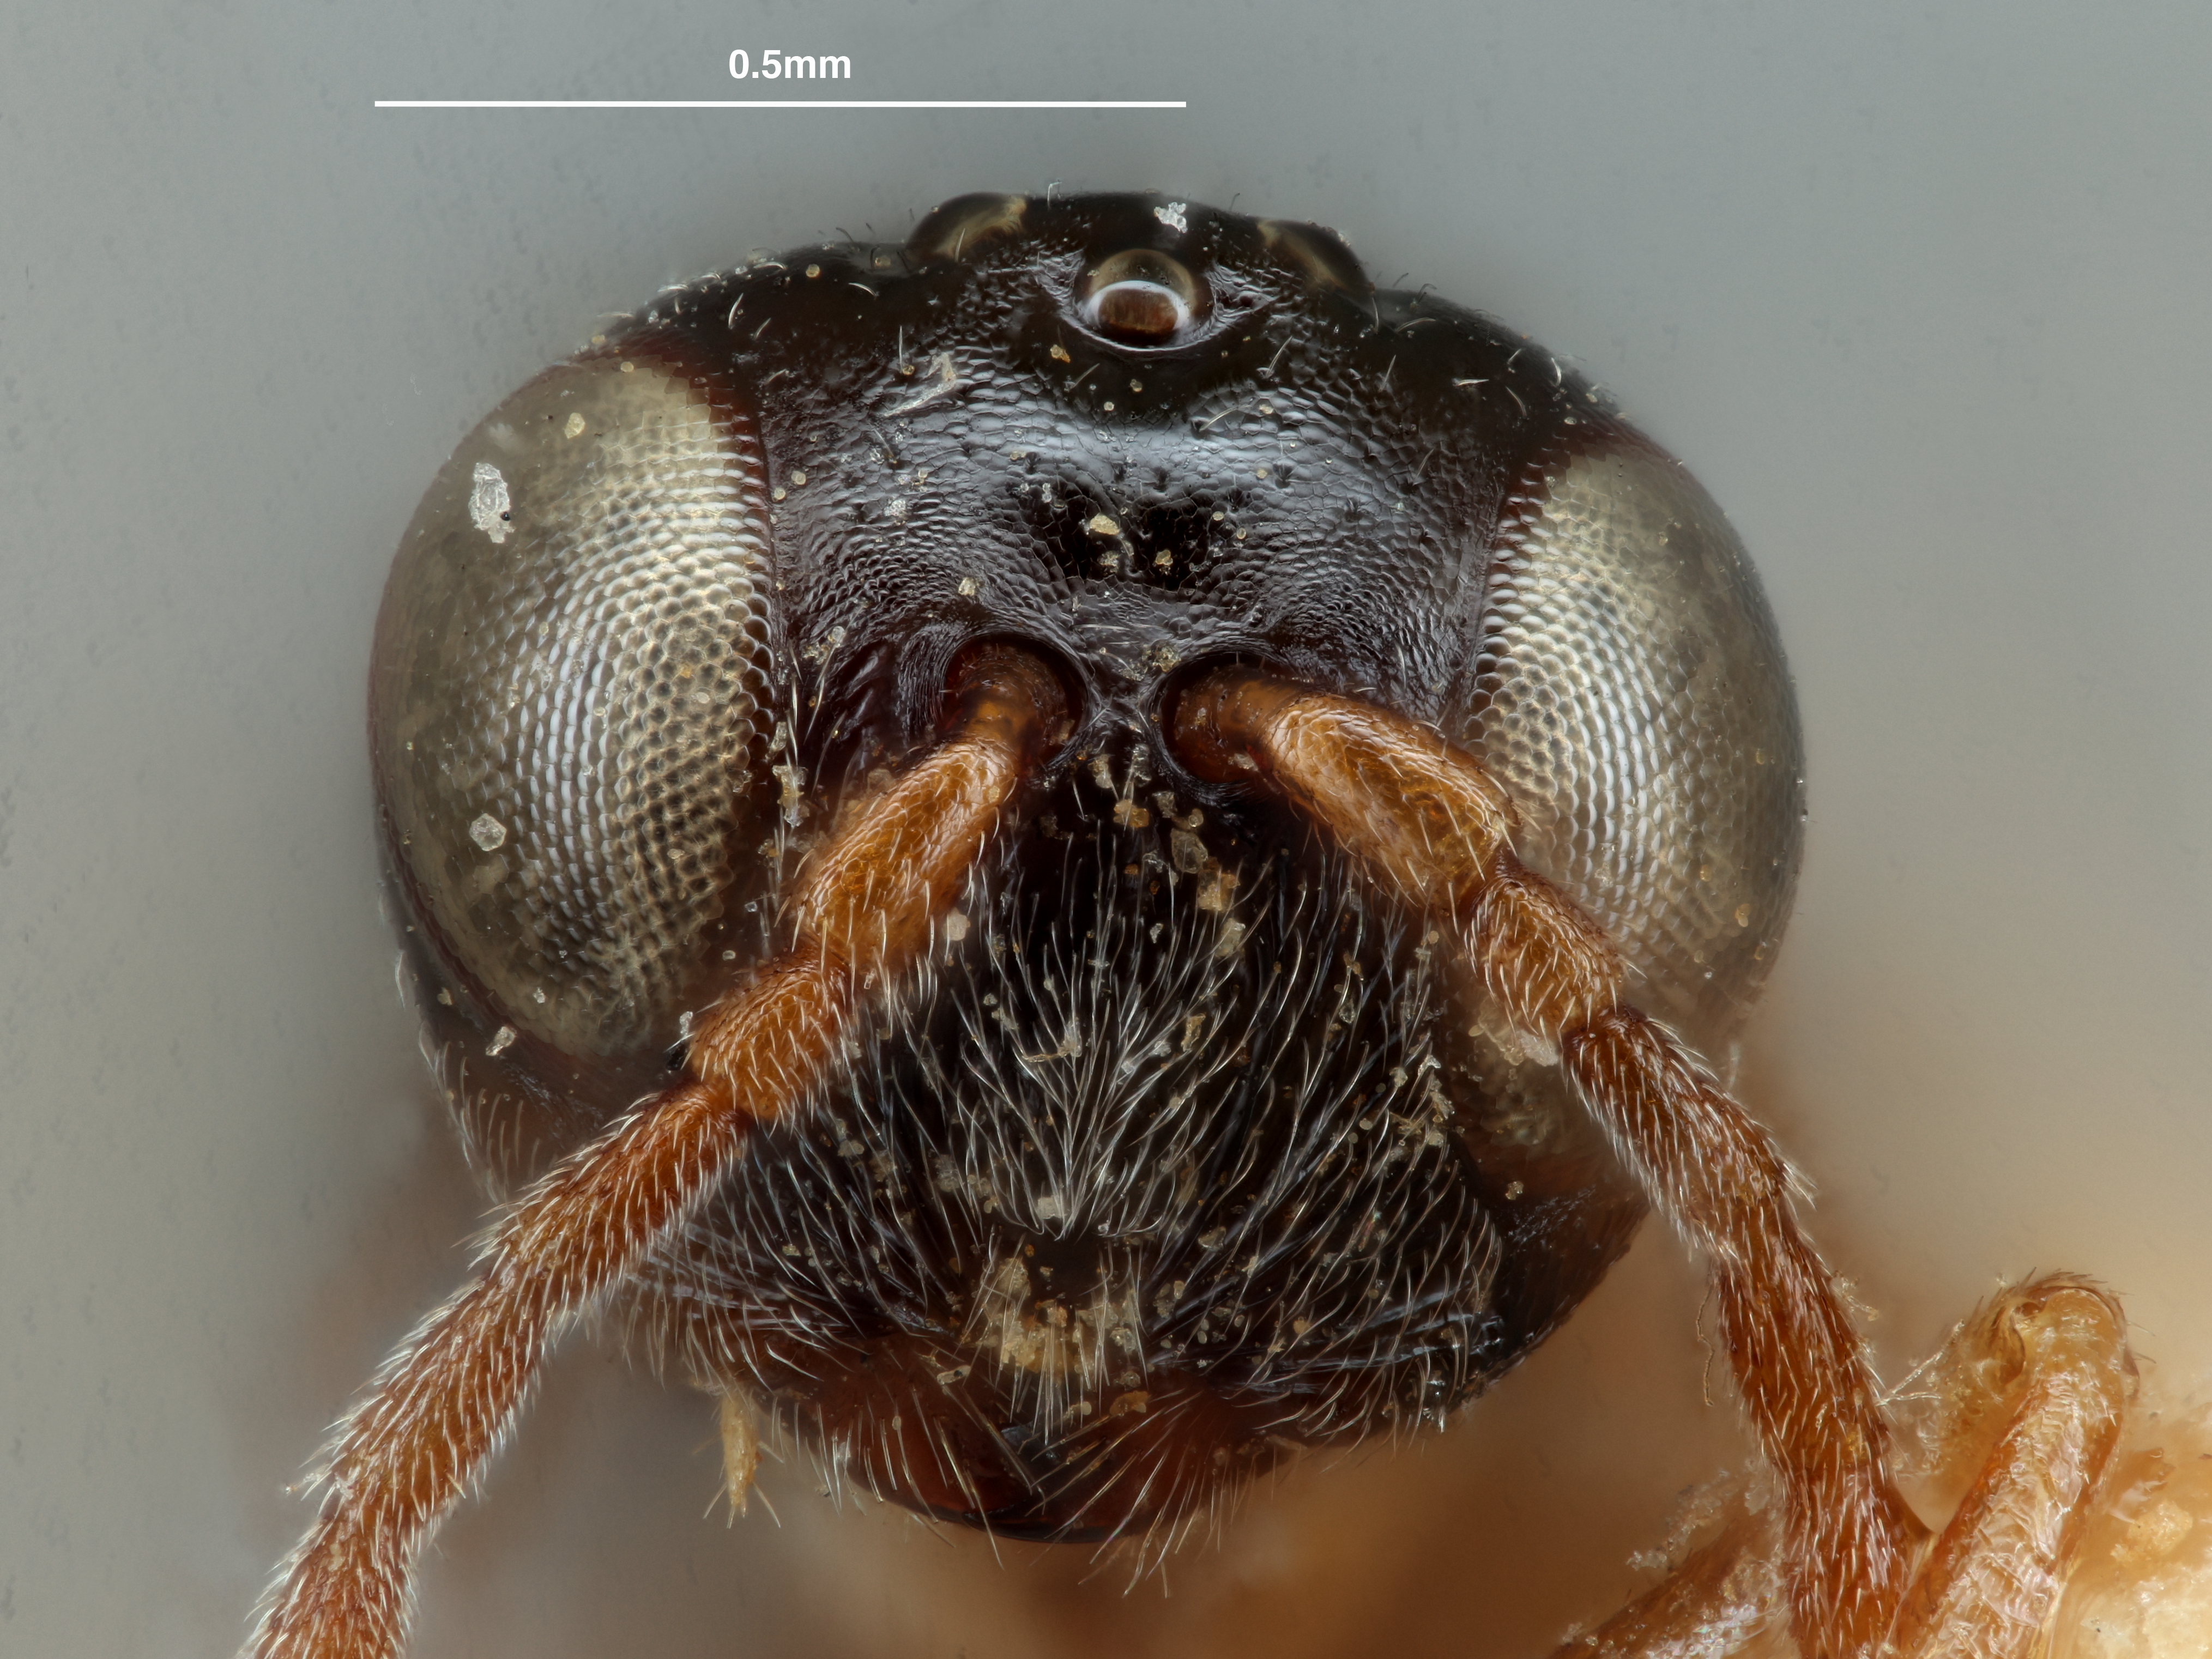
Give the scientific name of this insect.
Synophromorpha terricola
